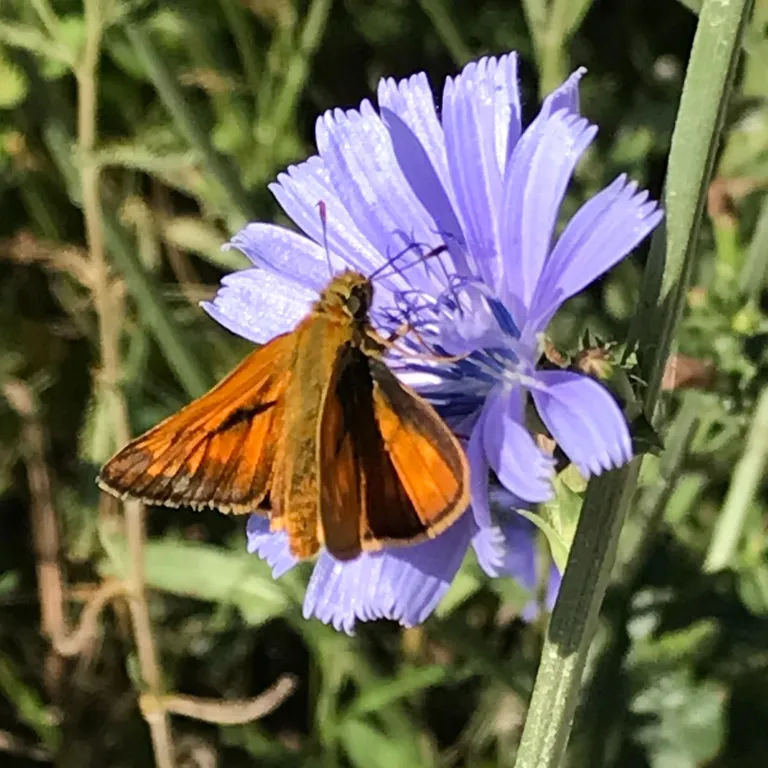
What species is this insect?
Ochlodes sylvanus (also Ochlodes venata)
